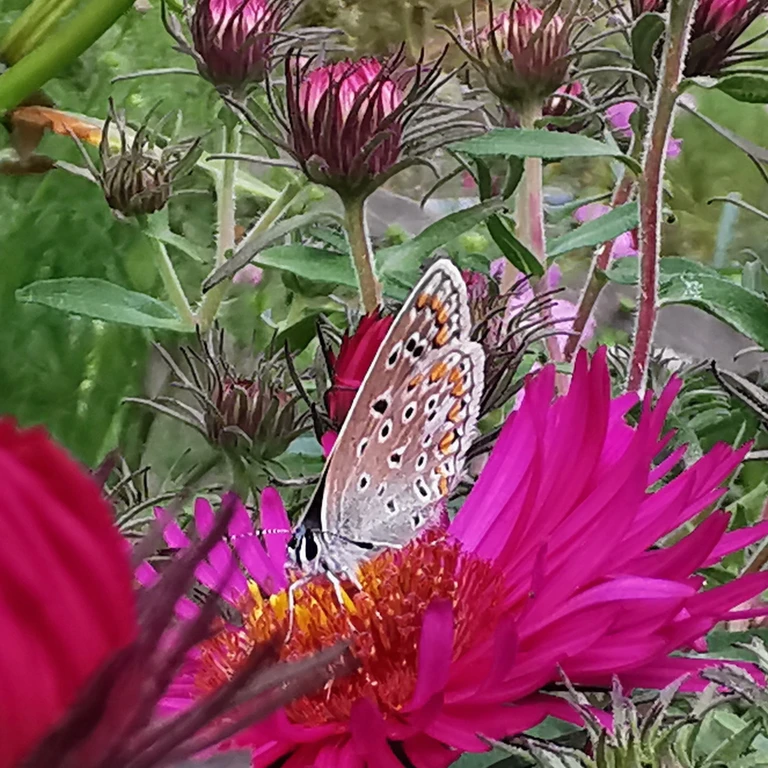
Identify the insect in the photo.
Polyommatus icarus
